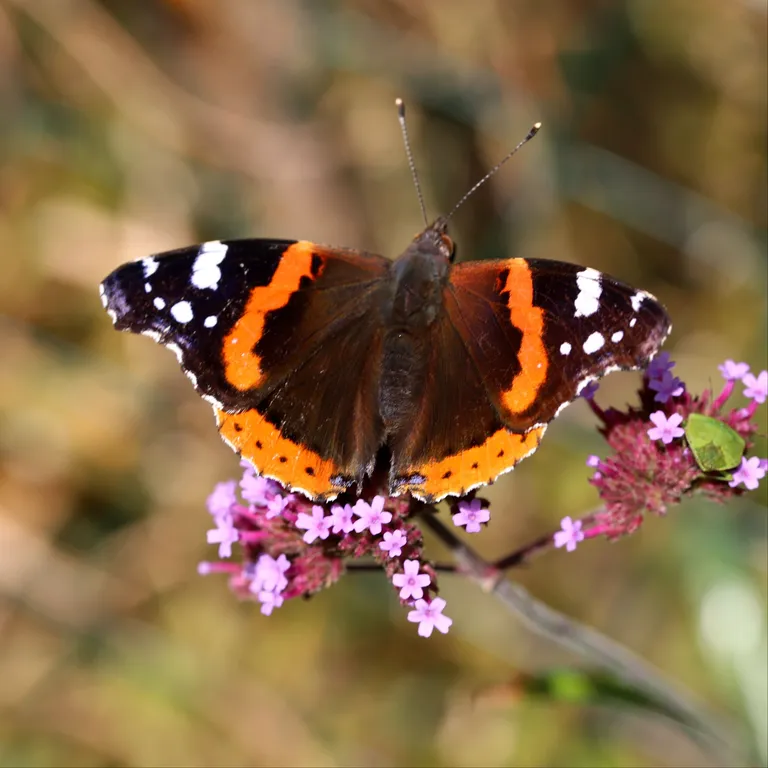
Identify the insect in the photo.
Vanessa atalanta
